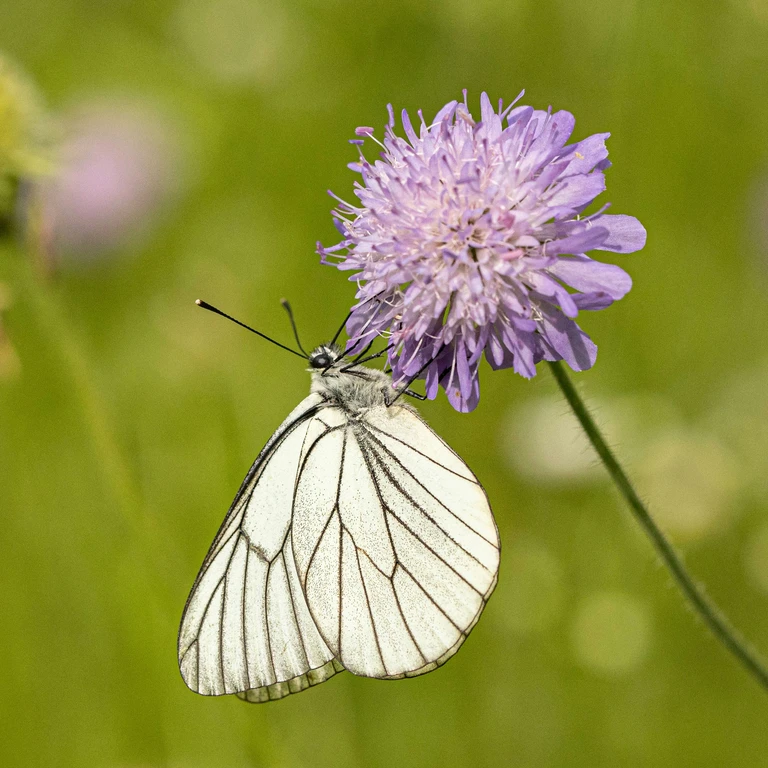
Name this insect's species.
Aporia crataegi
